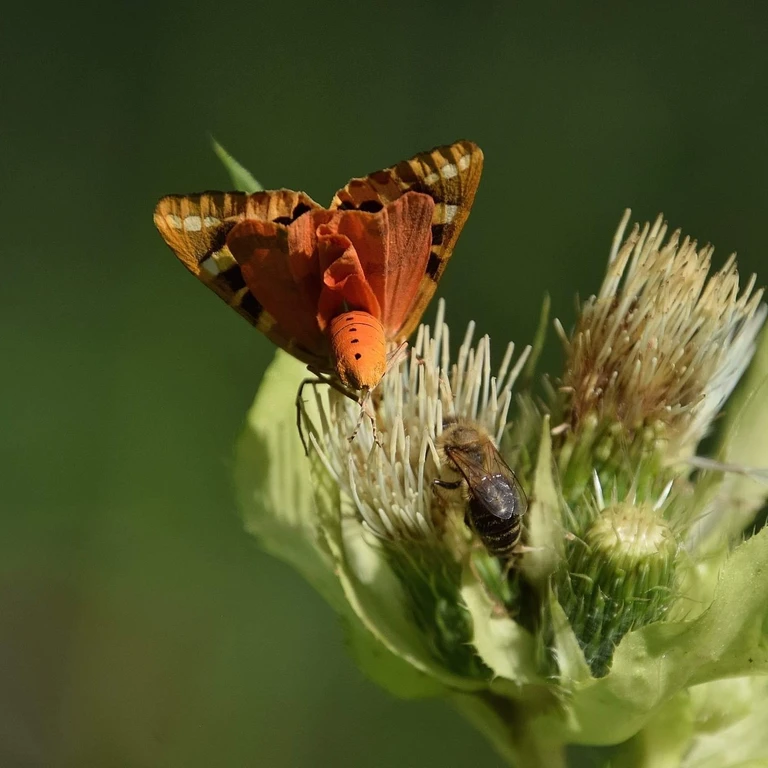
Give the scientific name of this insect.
Euplagia quadripunctaria
